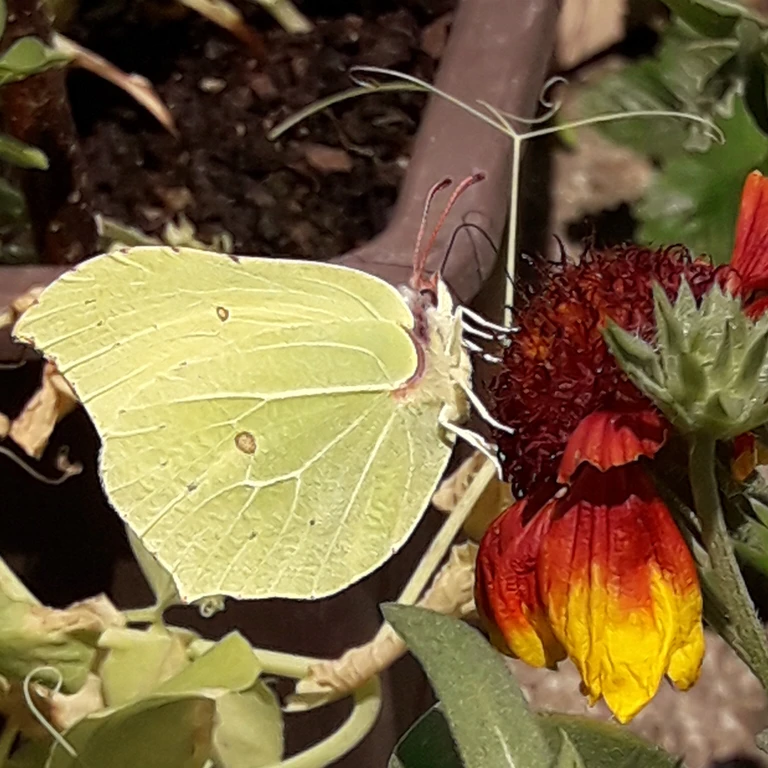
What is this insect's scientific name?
Gonepteryx rhamni
